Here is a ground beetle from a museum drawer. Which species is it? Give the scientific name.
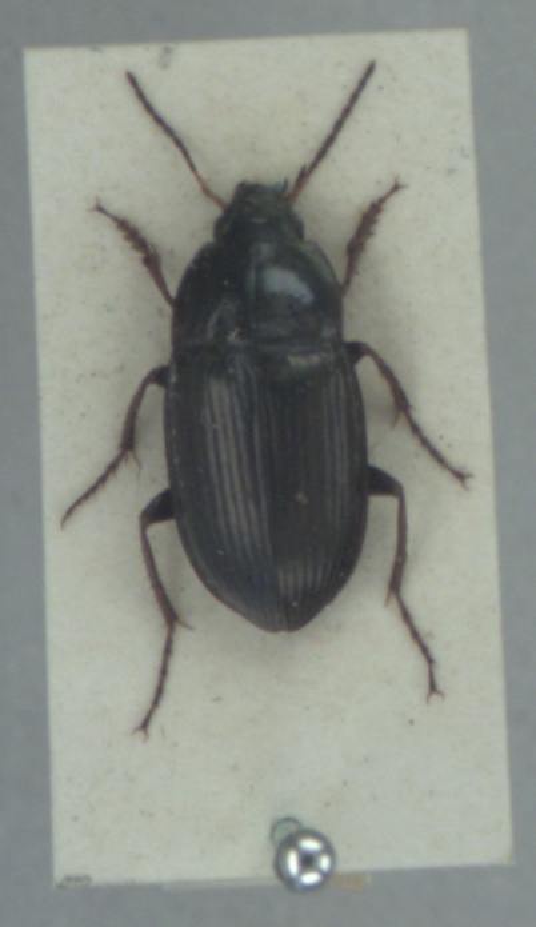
Amara similata
